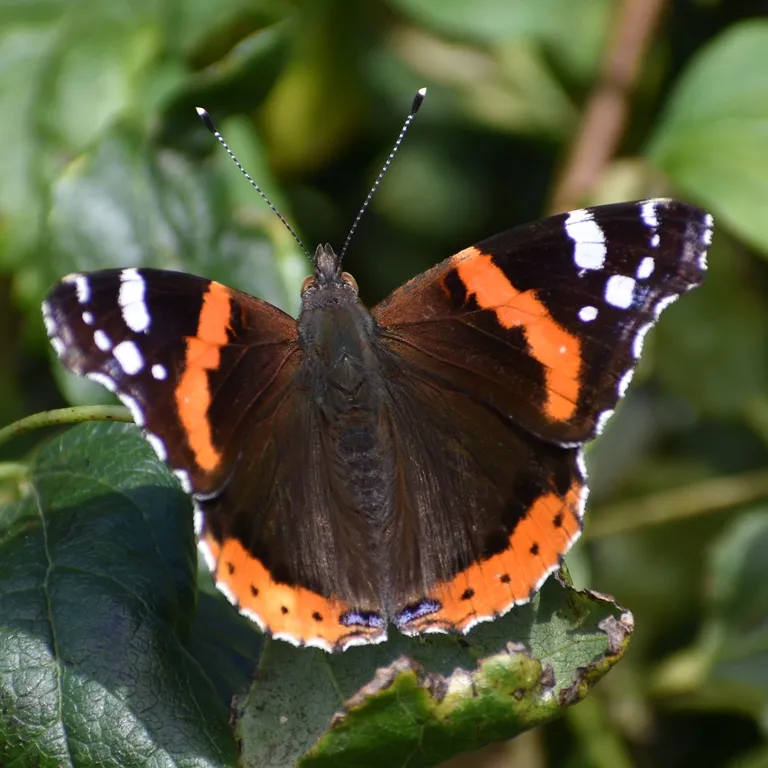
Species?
Vanessa atalanta
